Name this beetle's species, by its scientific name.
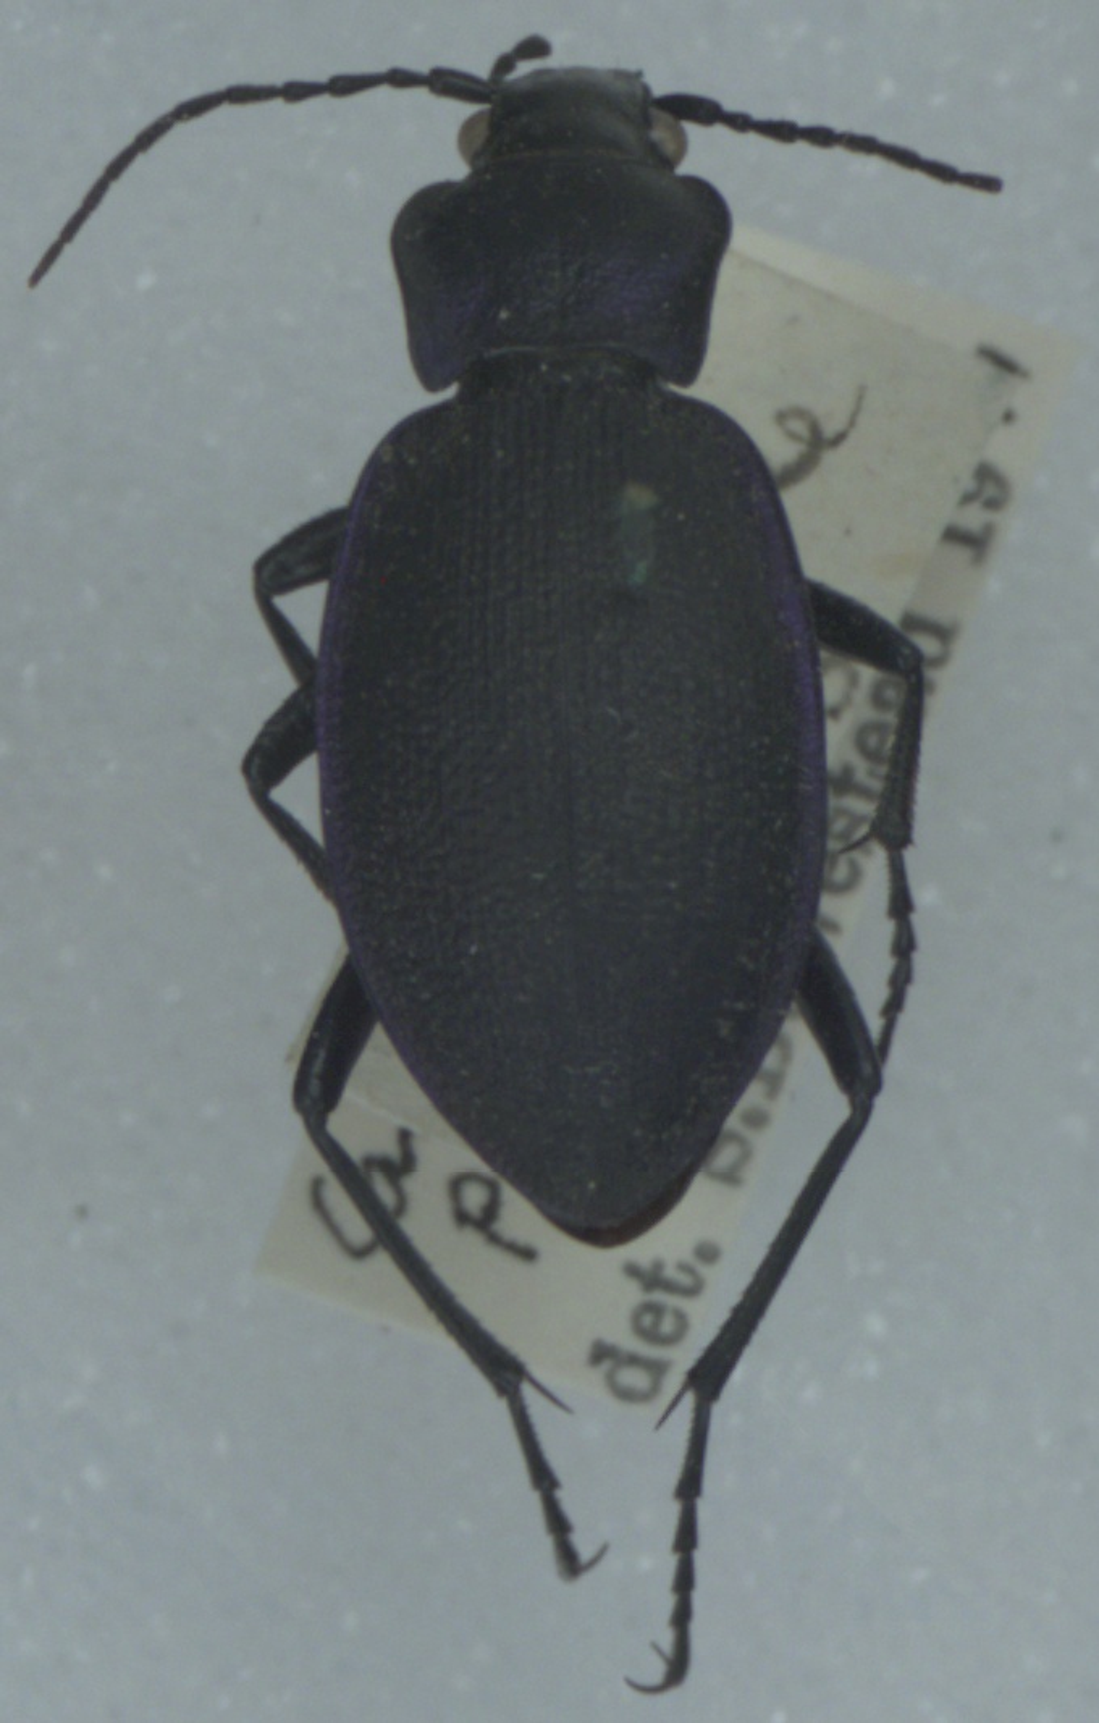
Carabus problematicus
